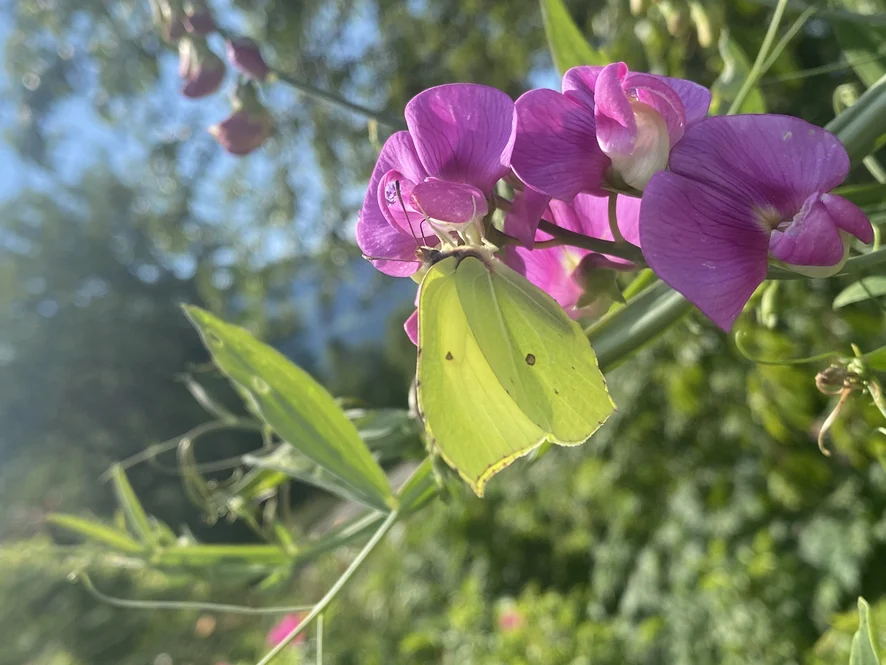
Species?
Gonepteryx rhamni
